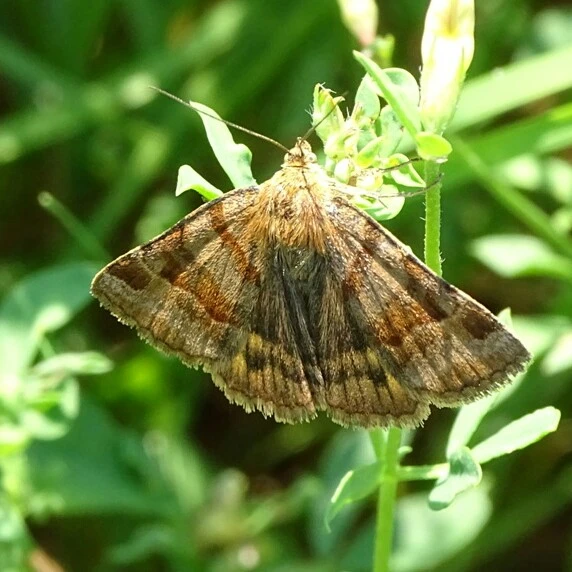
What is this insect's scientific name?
Euclidia glyphica
